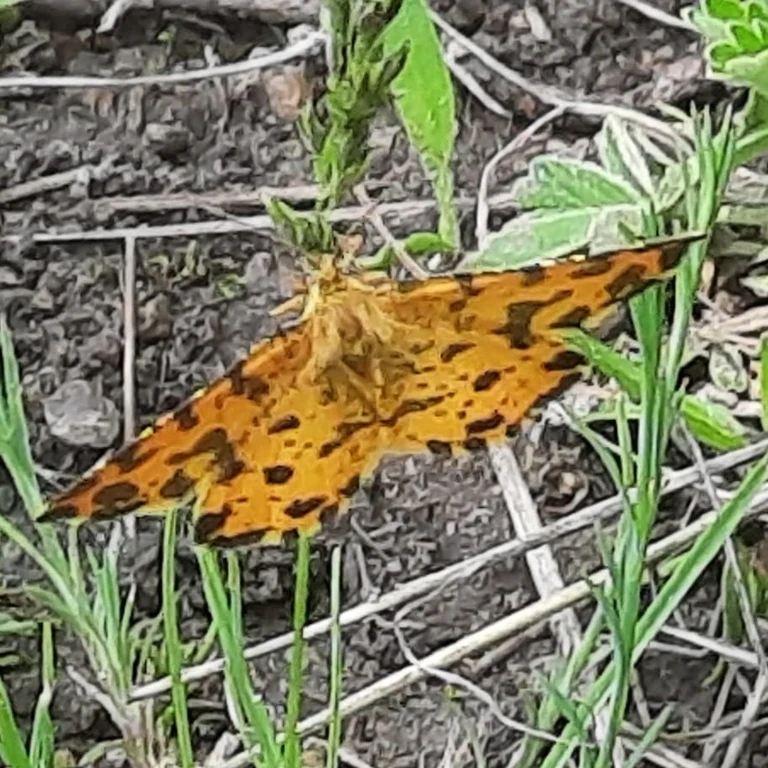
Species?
Pseudopanthera macularia
